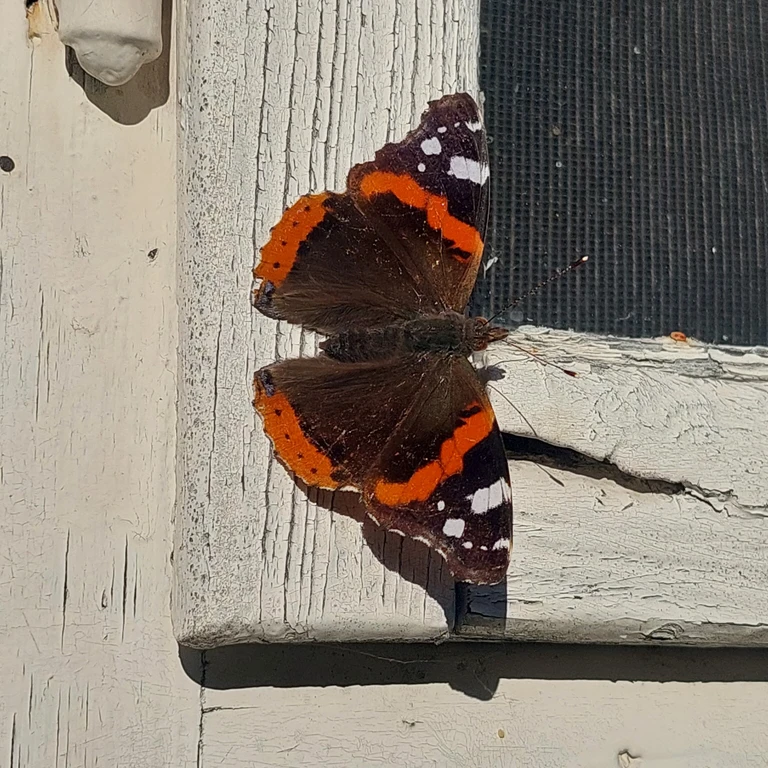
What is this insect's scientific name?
Vanessa atalanta
